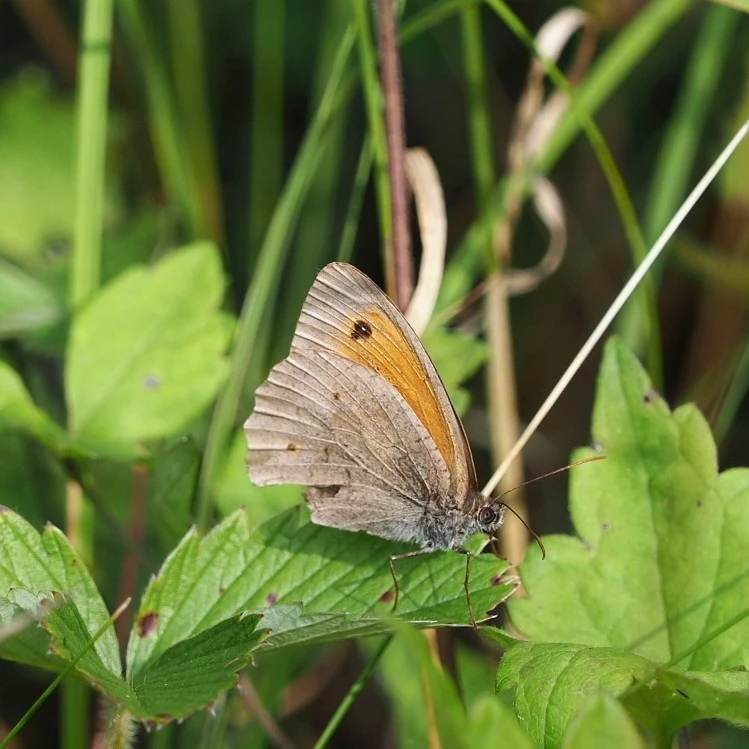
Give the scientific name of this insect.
Maniola jurtina
